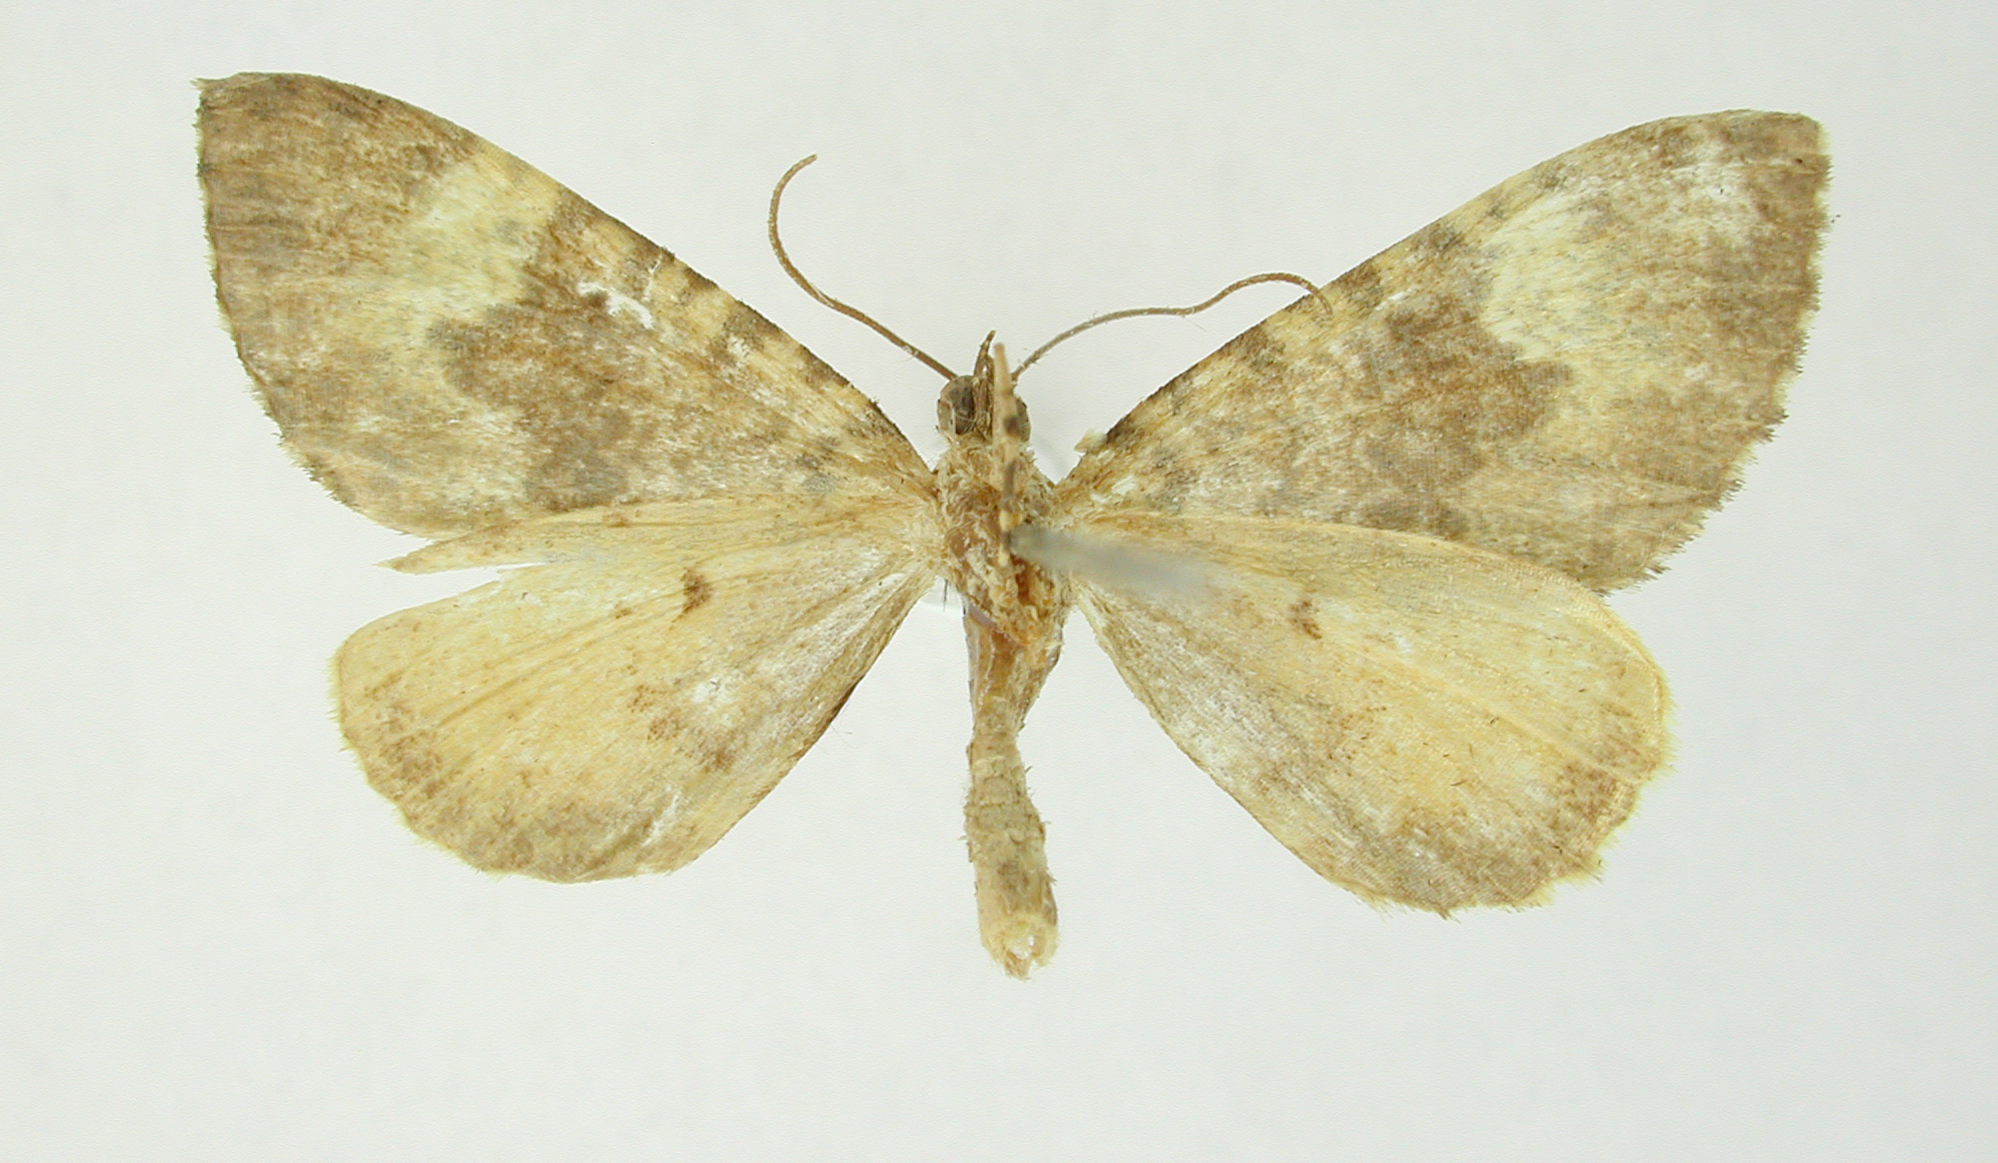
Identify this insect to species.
Eriopygidia flavisquammata
